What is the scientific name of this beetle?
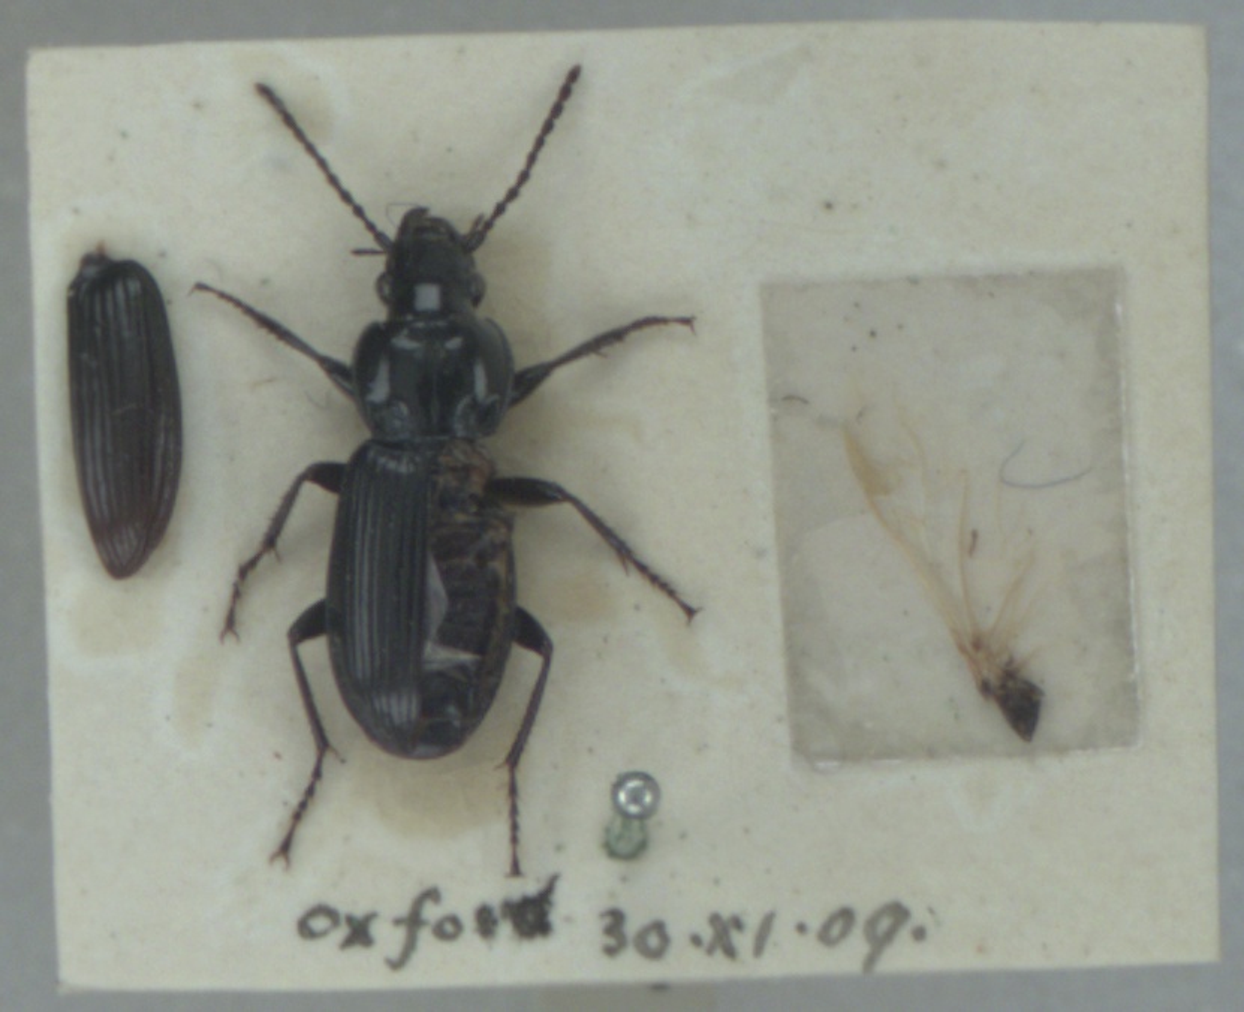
Pterostichus nigrita
